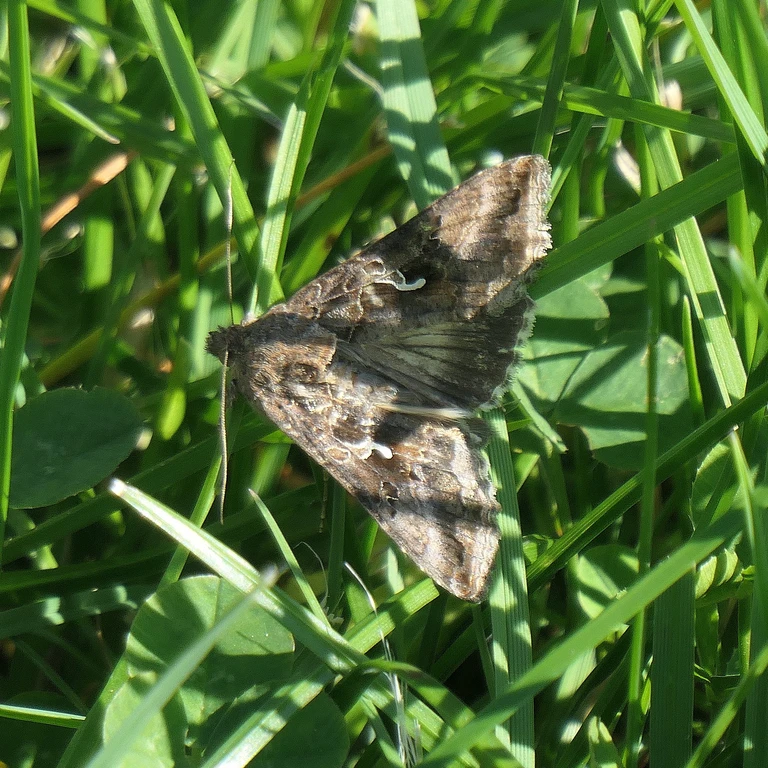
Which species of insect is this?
Autographa gamma
